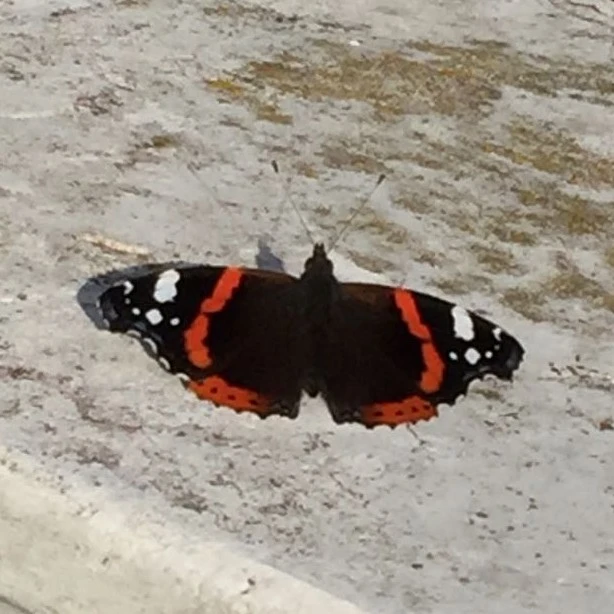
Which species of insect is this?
Vanessa atalanta
